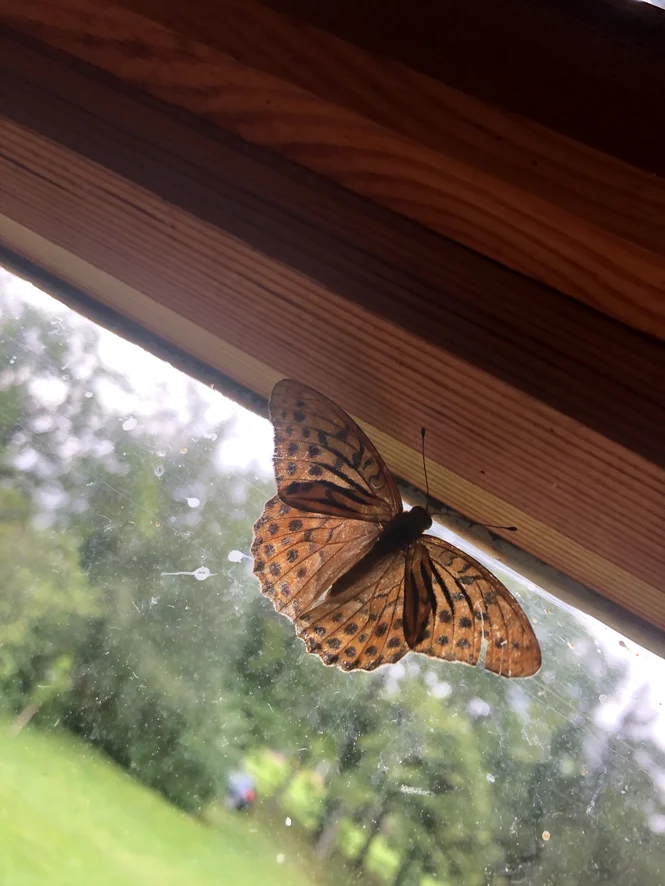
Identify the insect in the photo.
Argynnis paphia
